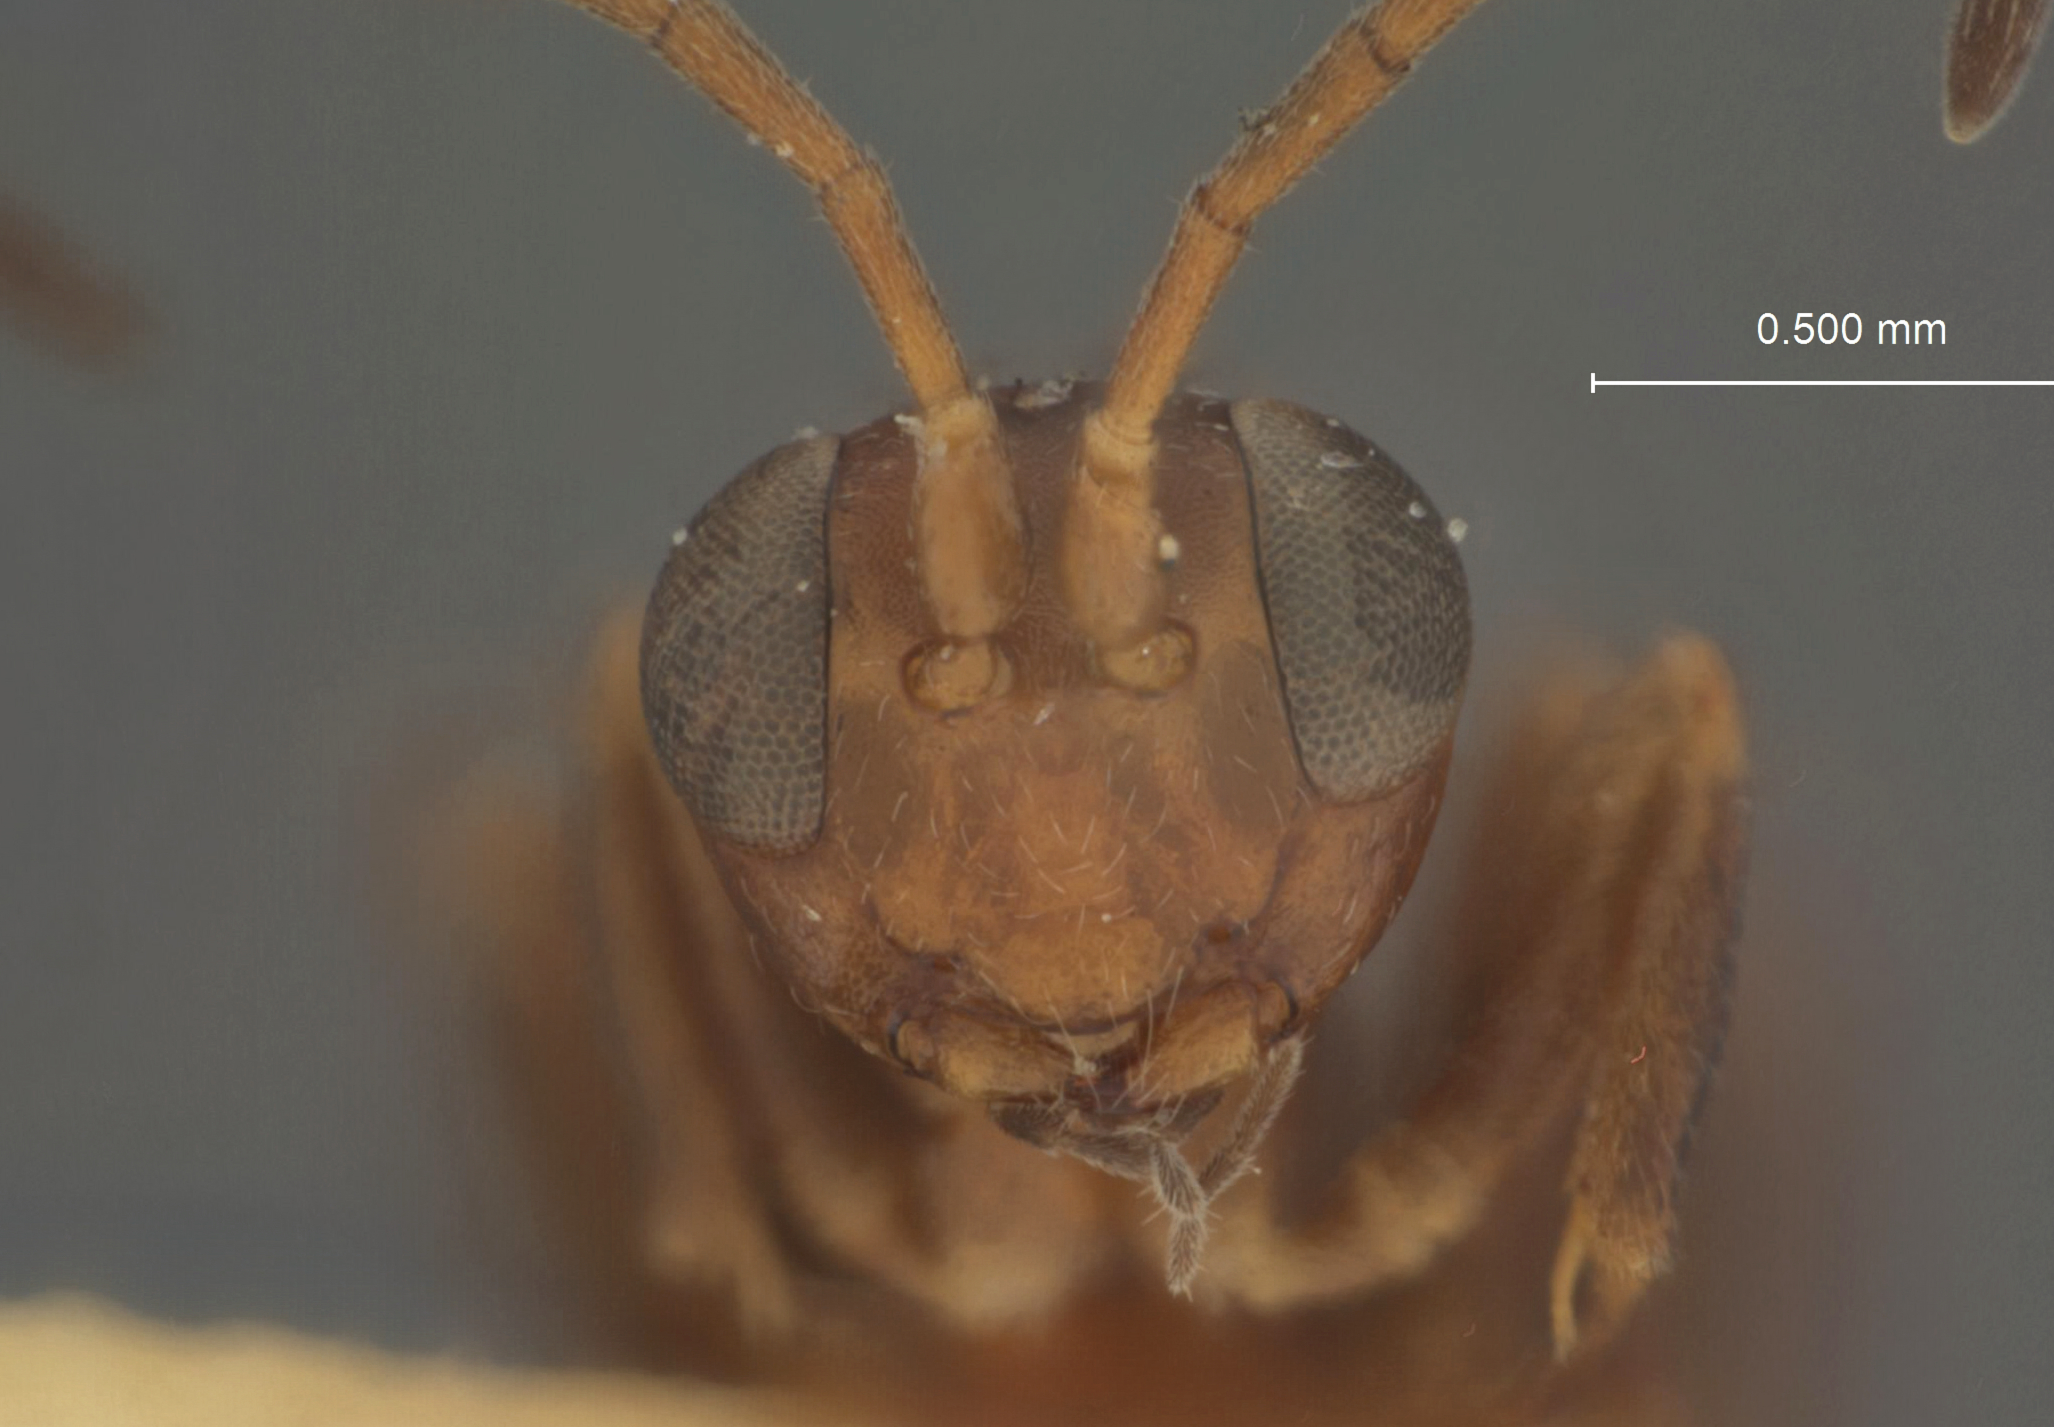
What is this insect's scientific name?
Gelis microplitidis
